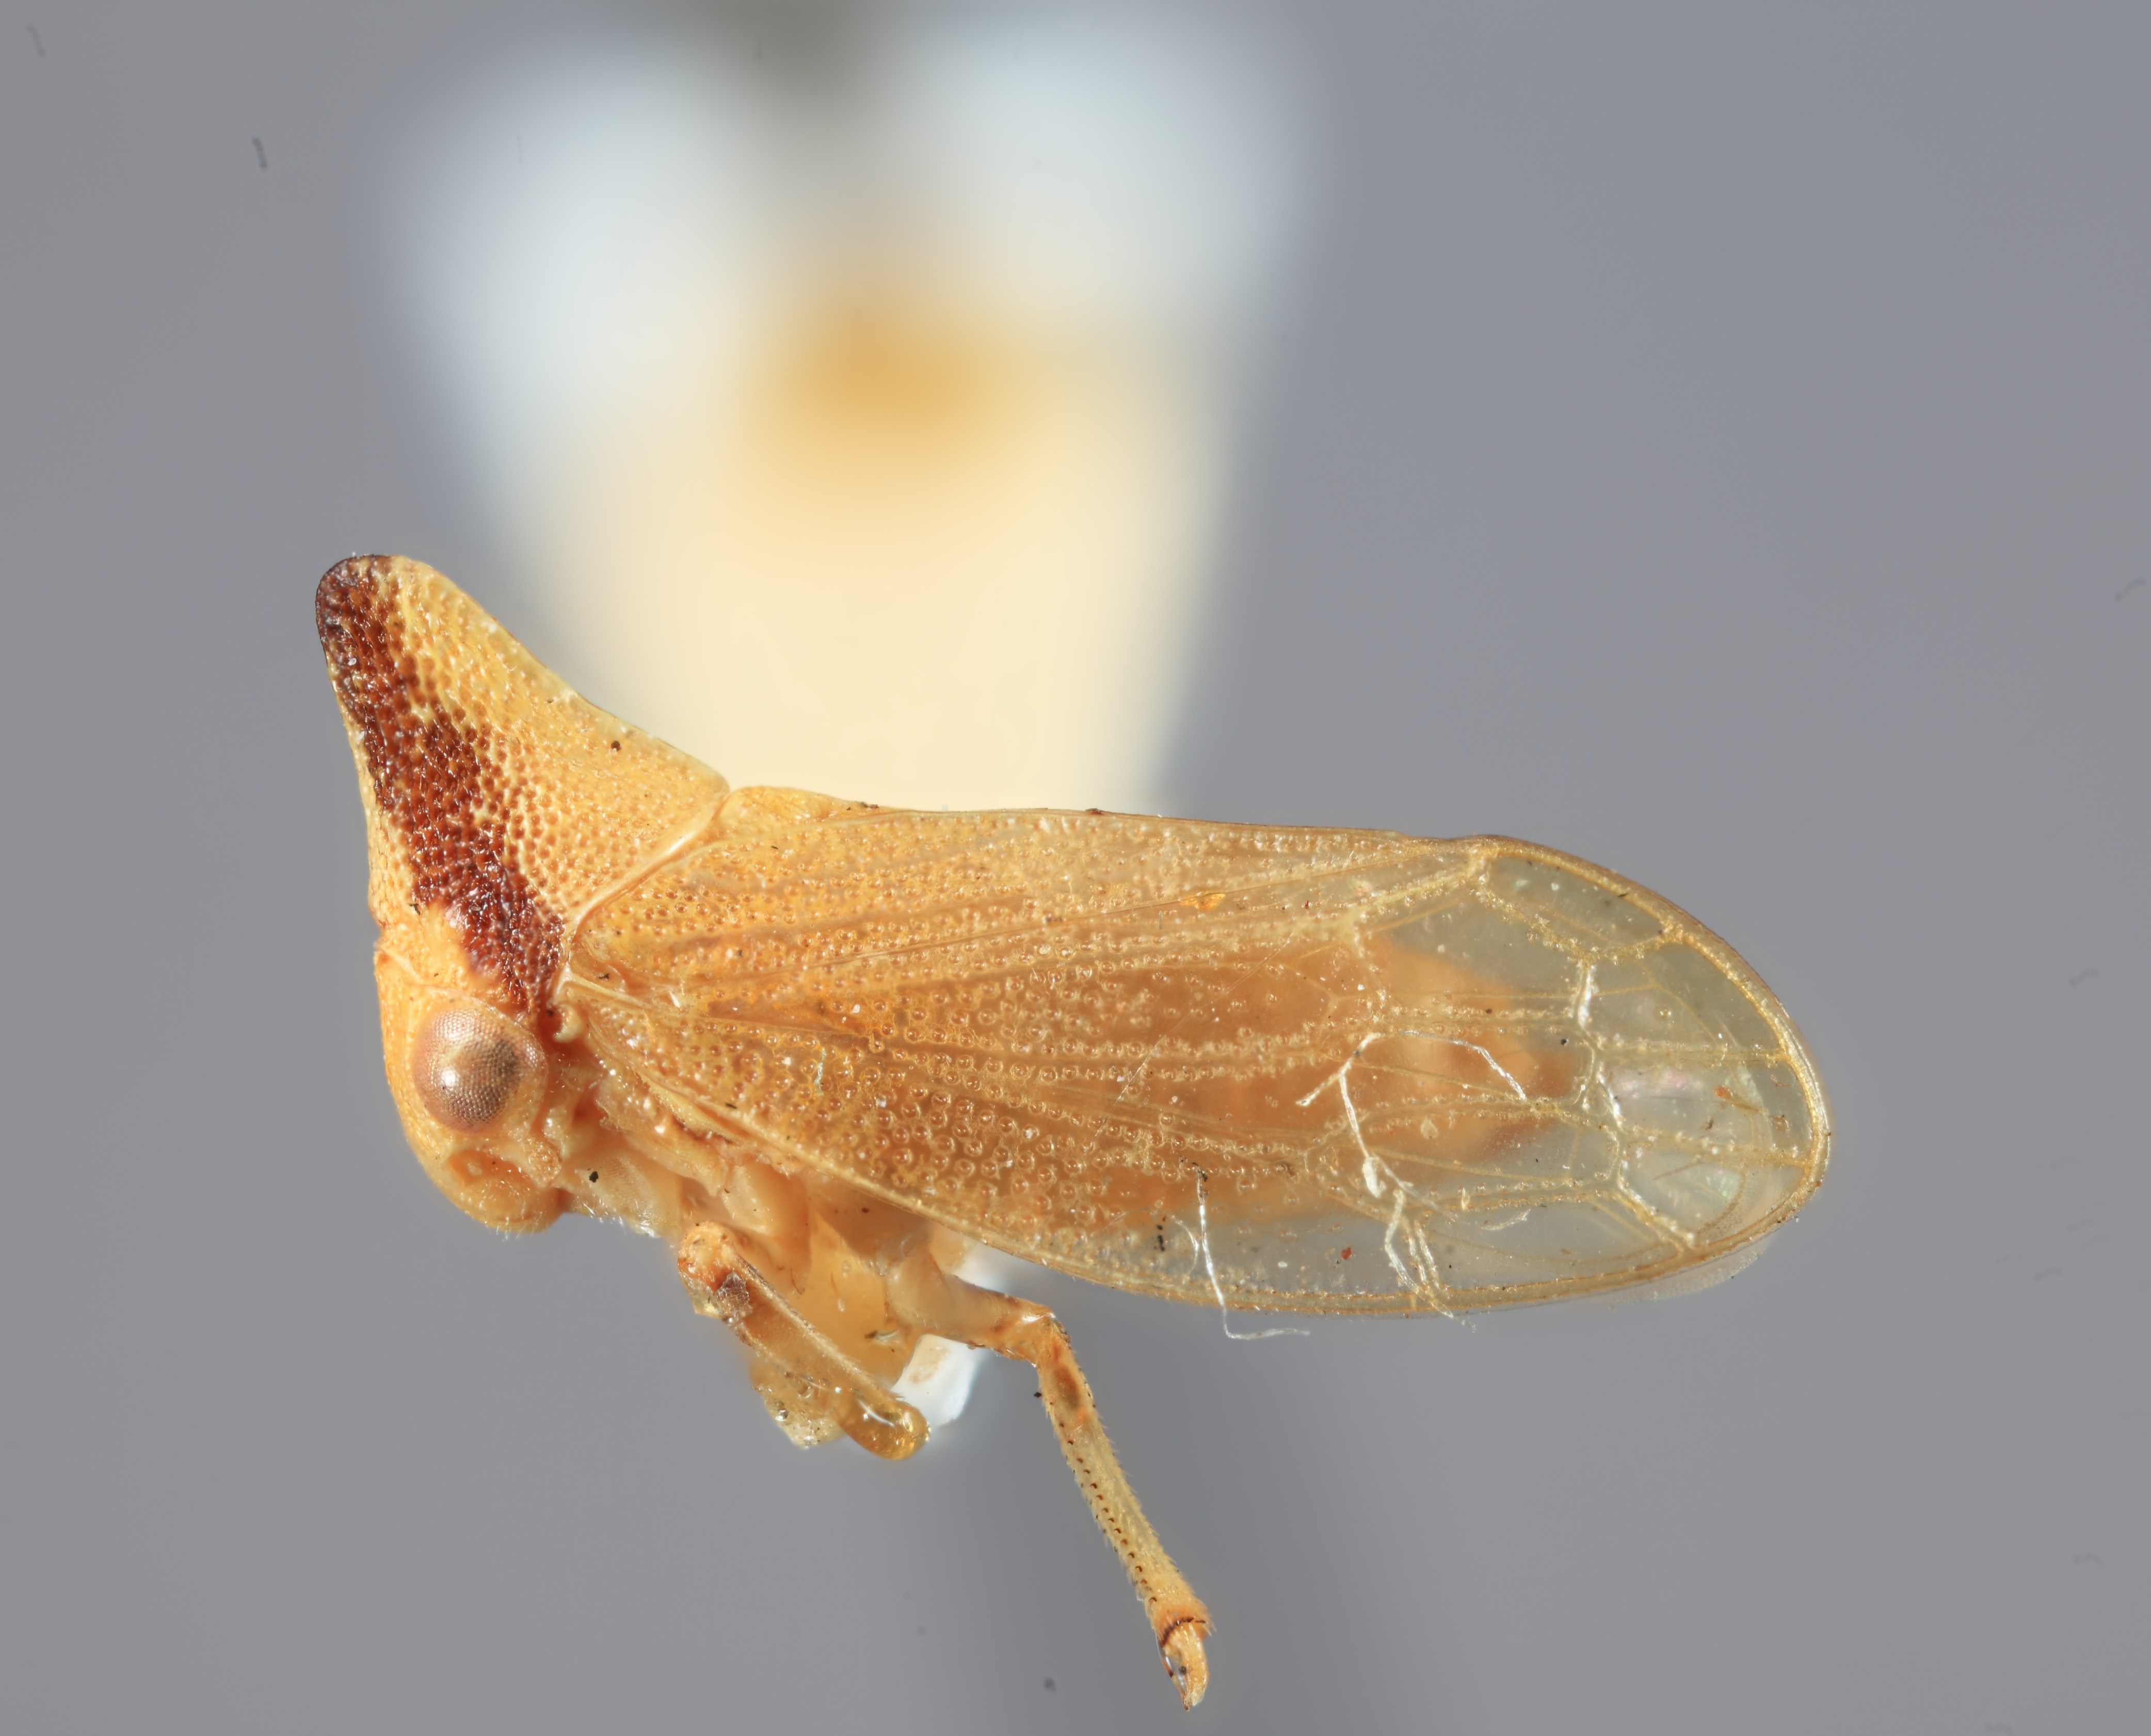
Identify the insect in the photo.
Orekthen osborni
